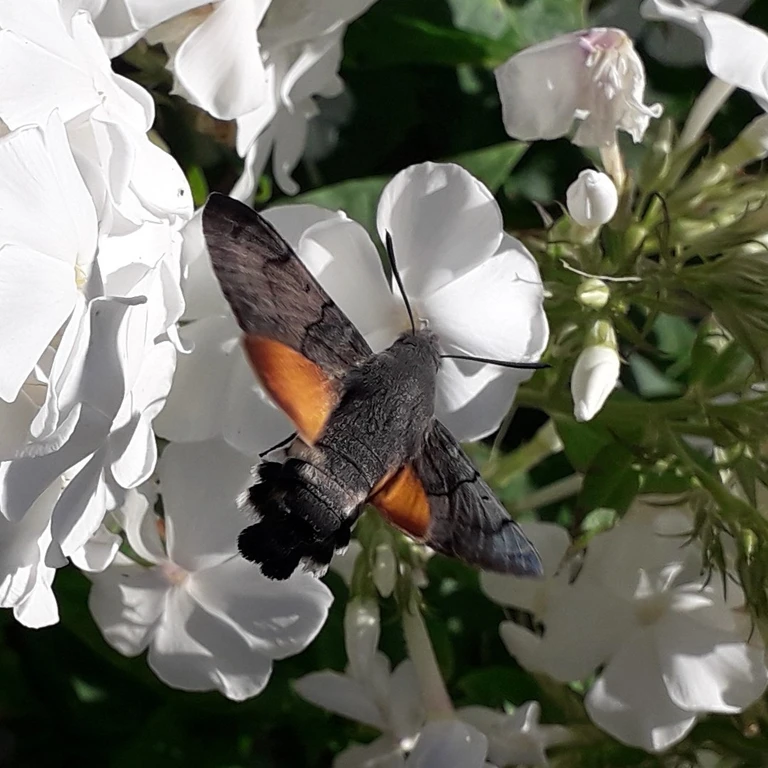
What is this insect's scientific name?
Macroglossum stellatarum
